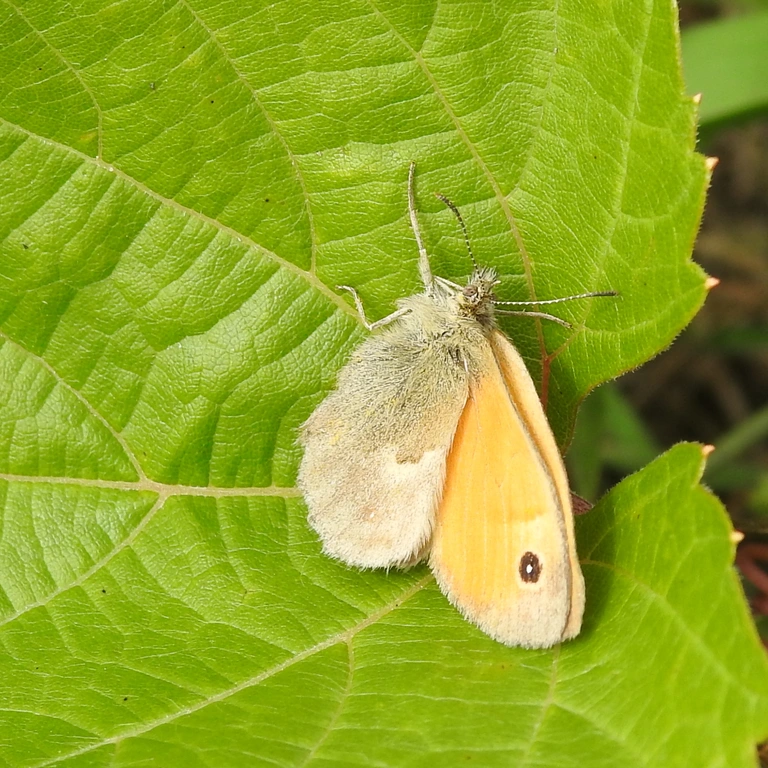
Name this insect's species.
Coenonympha pamphilus
